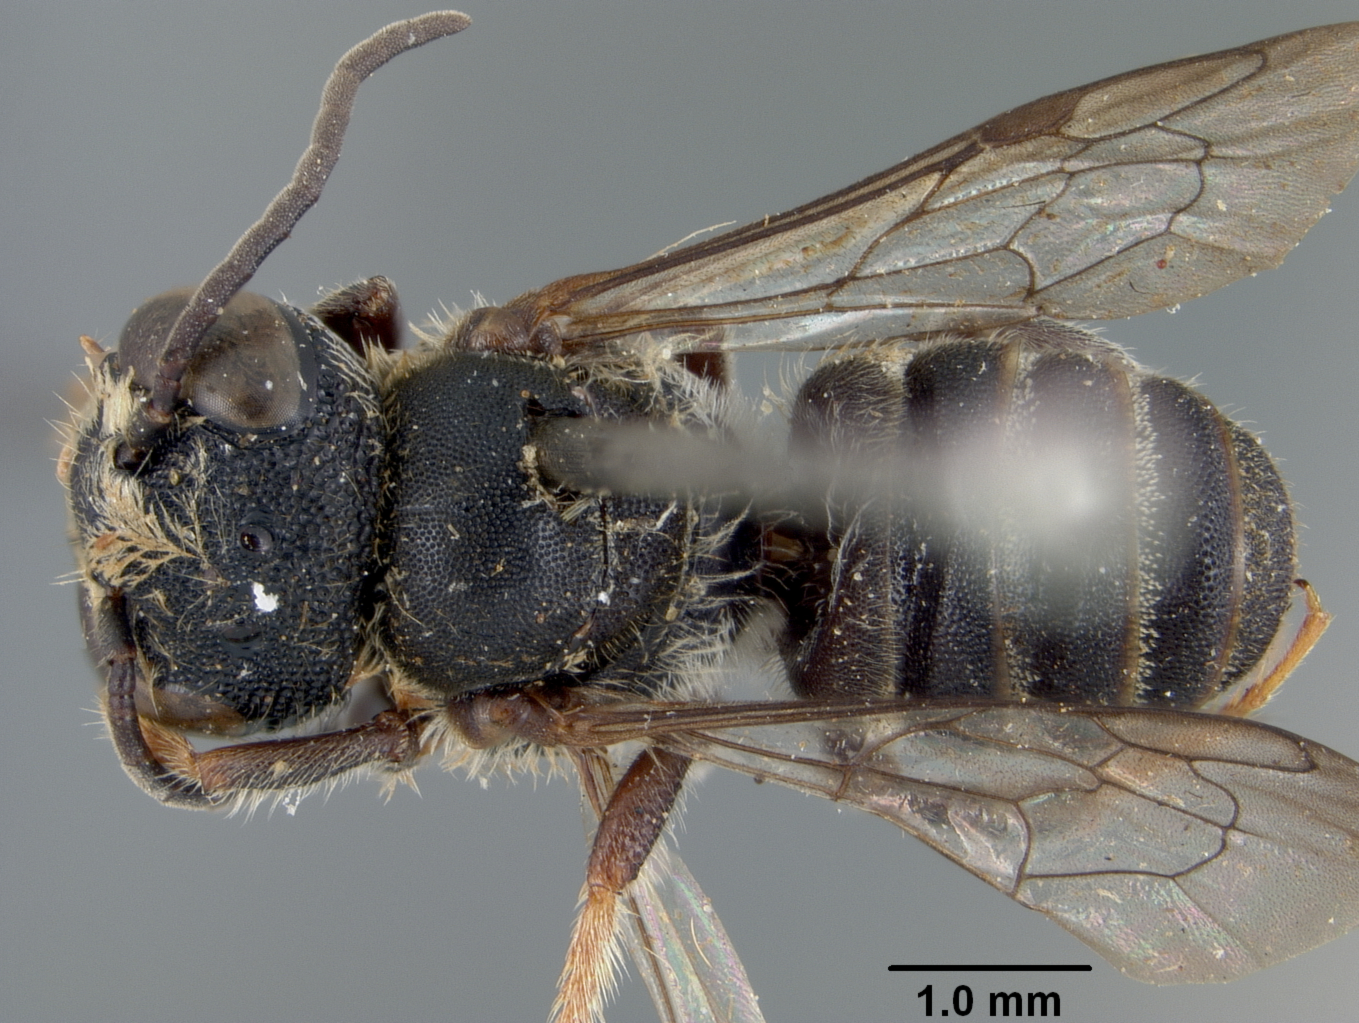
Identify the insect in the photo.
Megachile tarsatula
